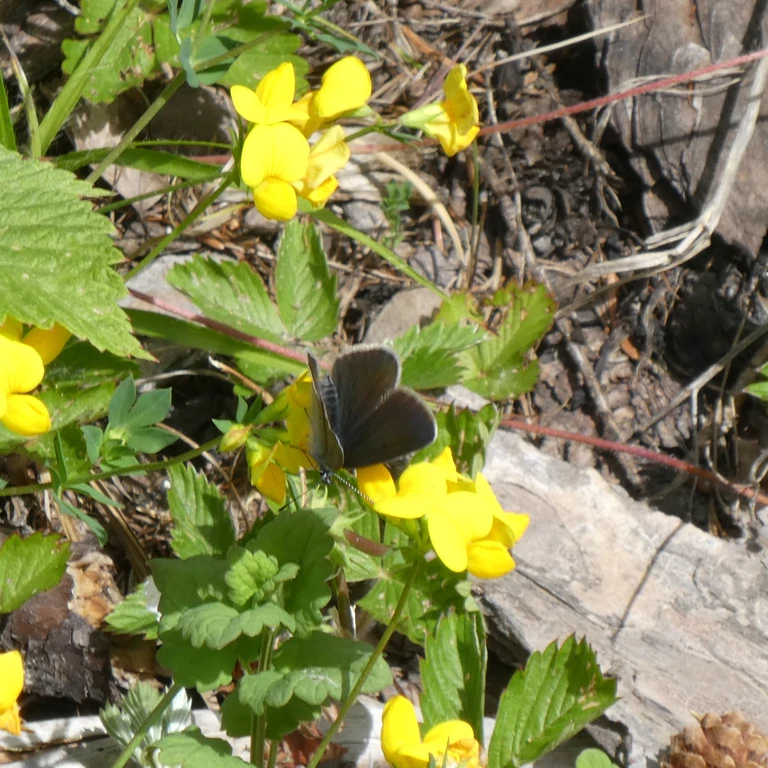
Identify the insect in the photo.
Cyaniris semiargus
